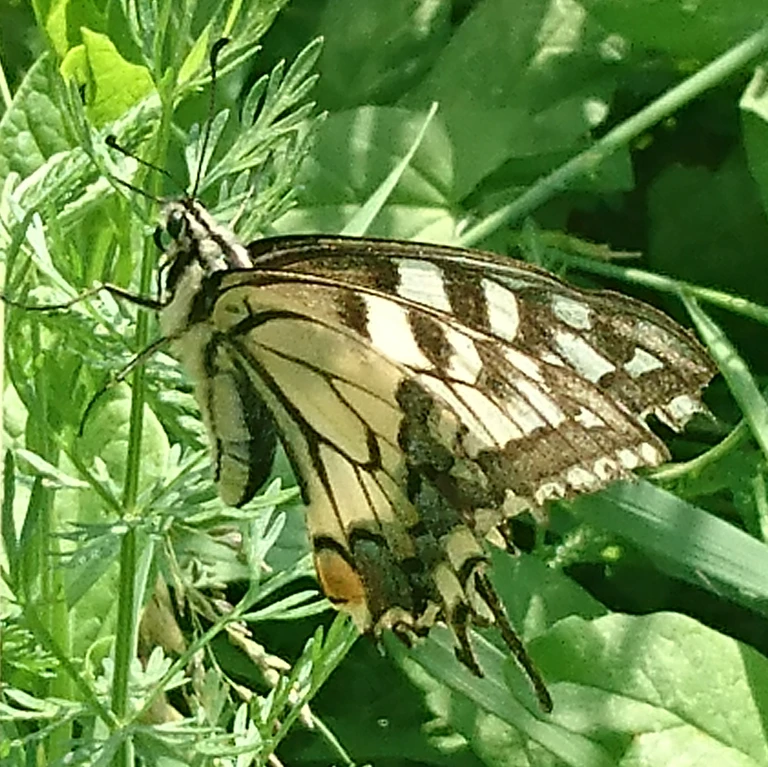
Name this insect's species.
Papilio machaon
